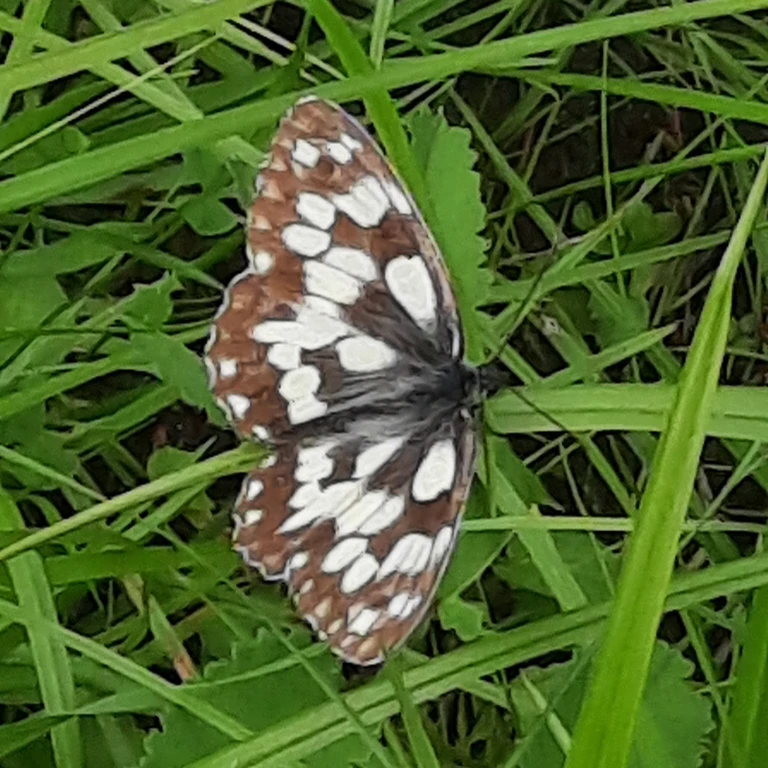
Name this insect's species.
Melanargia galathea
